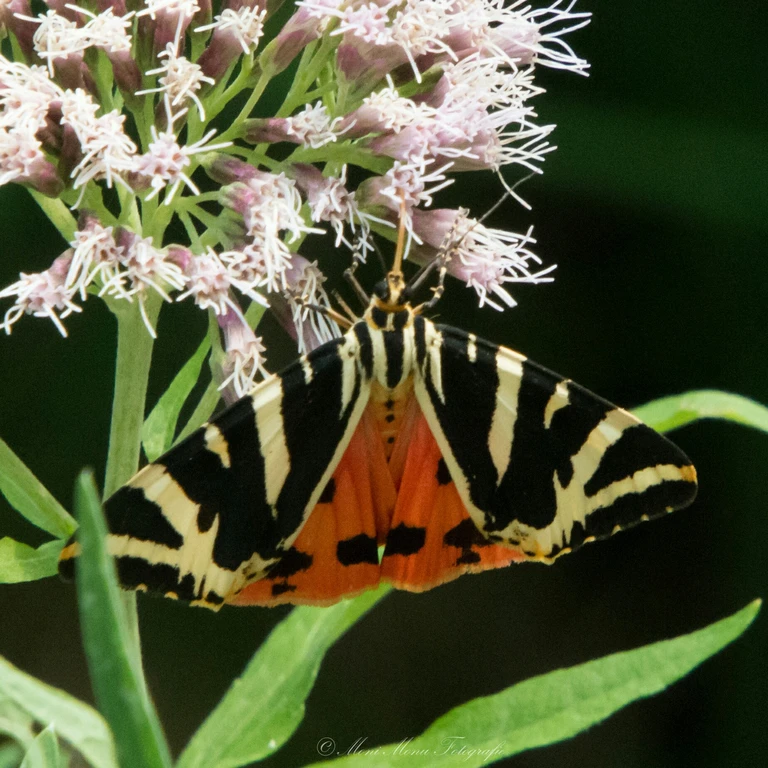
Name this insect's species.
Euplagia quadripunctaria
